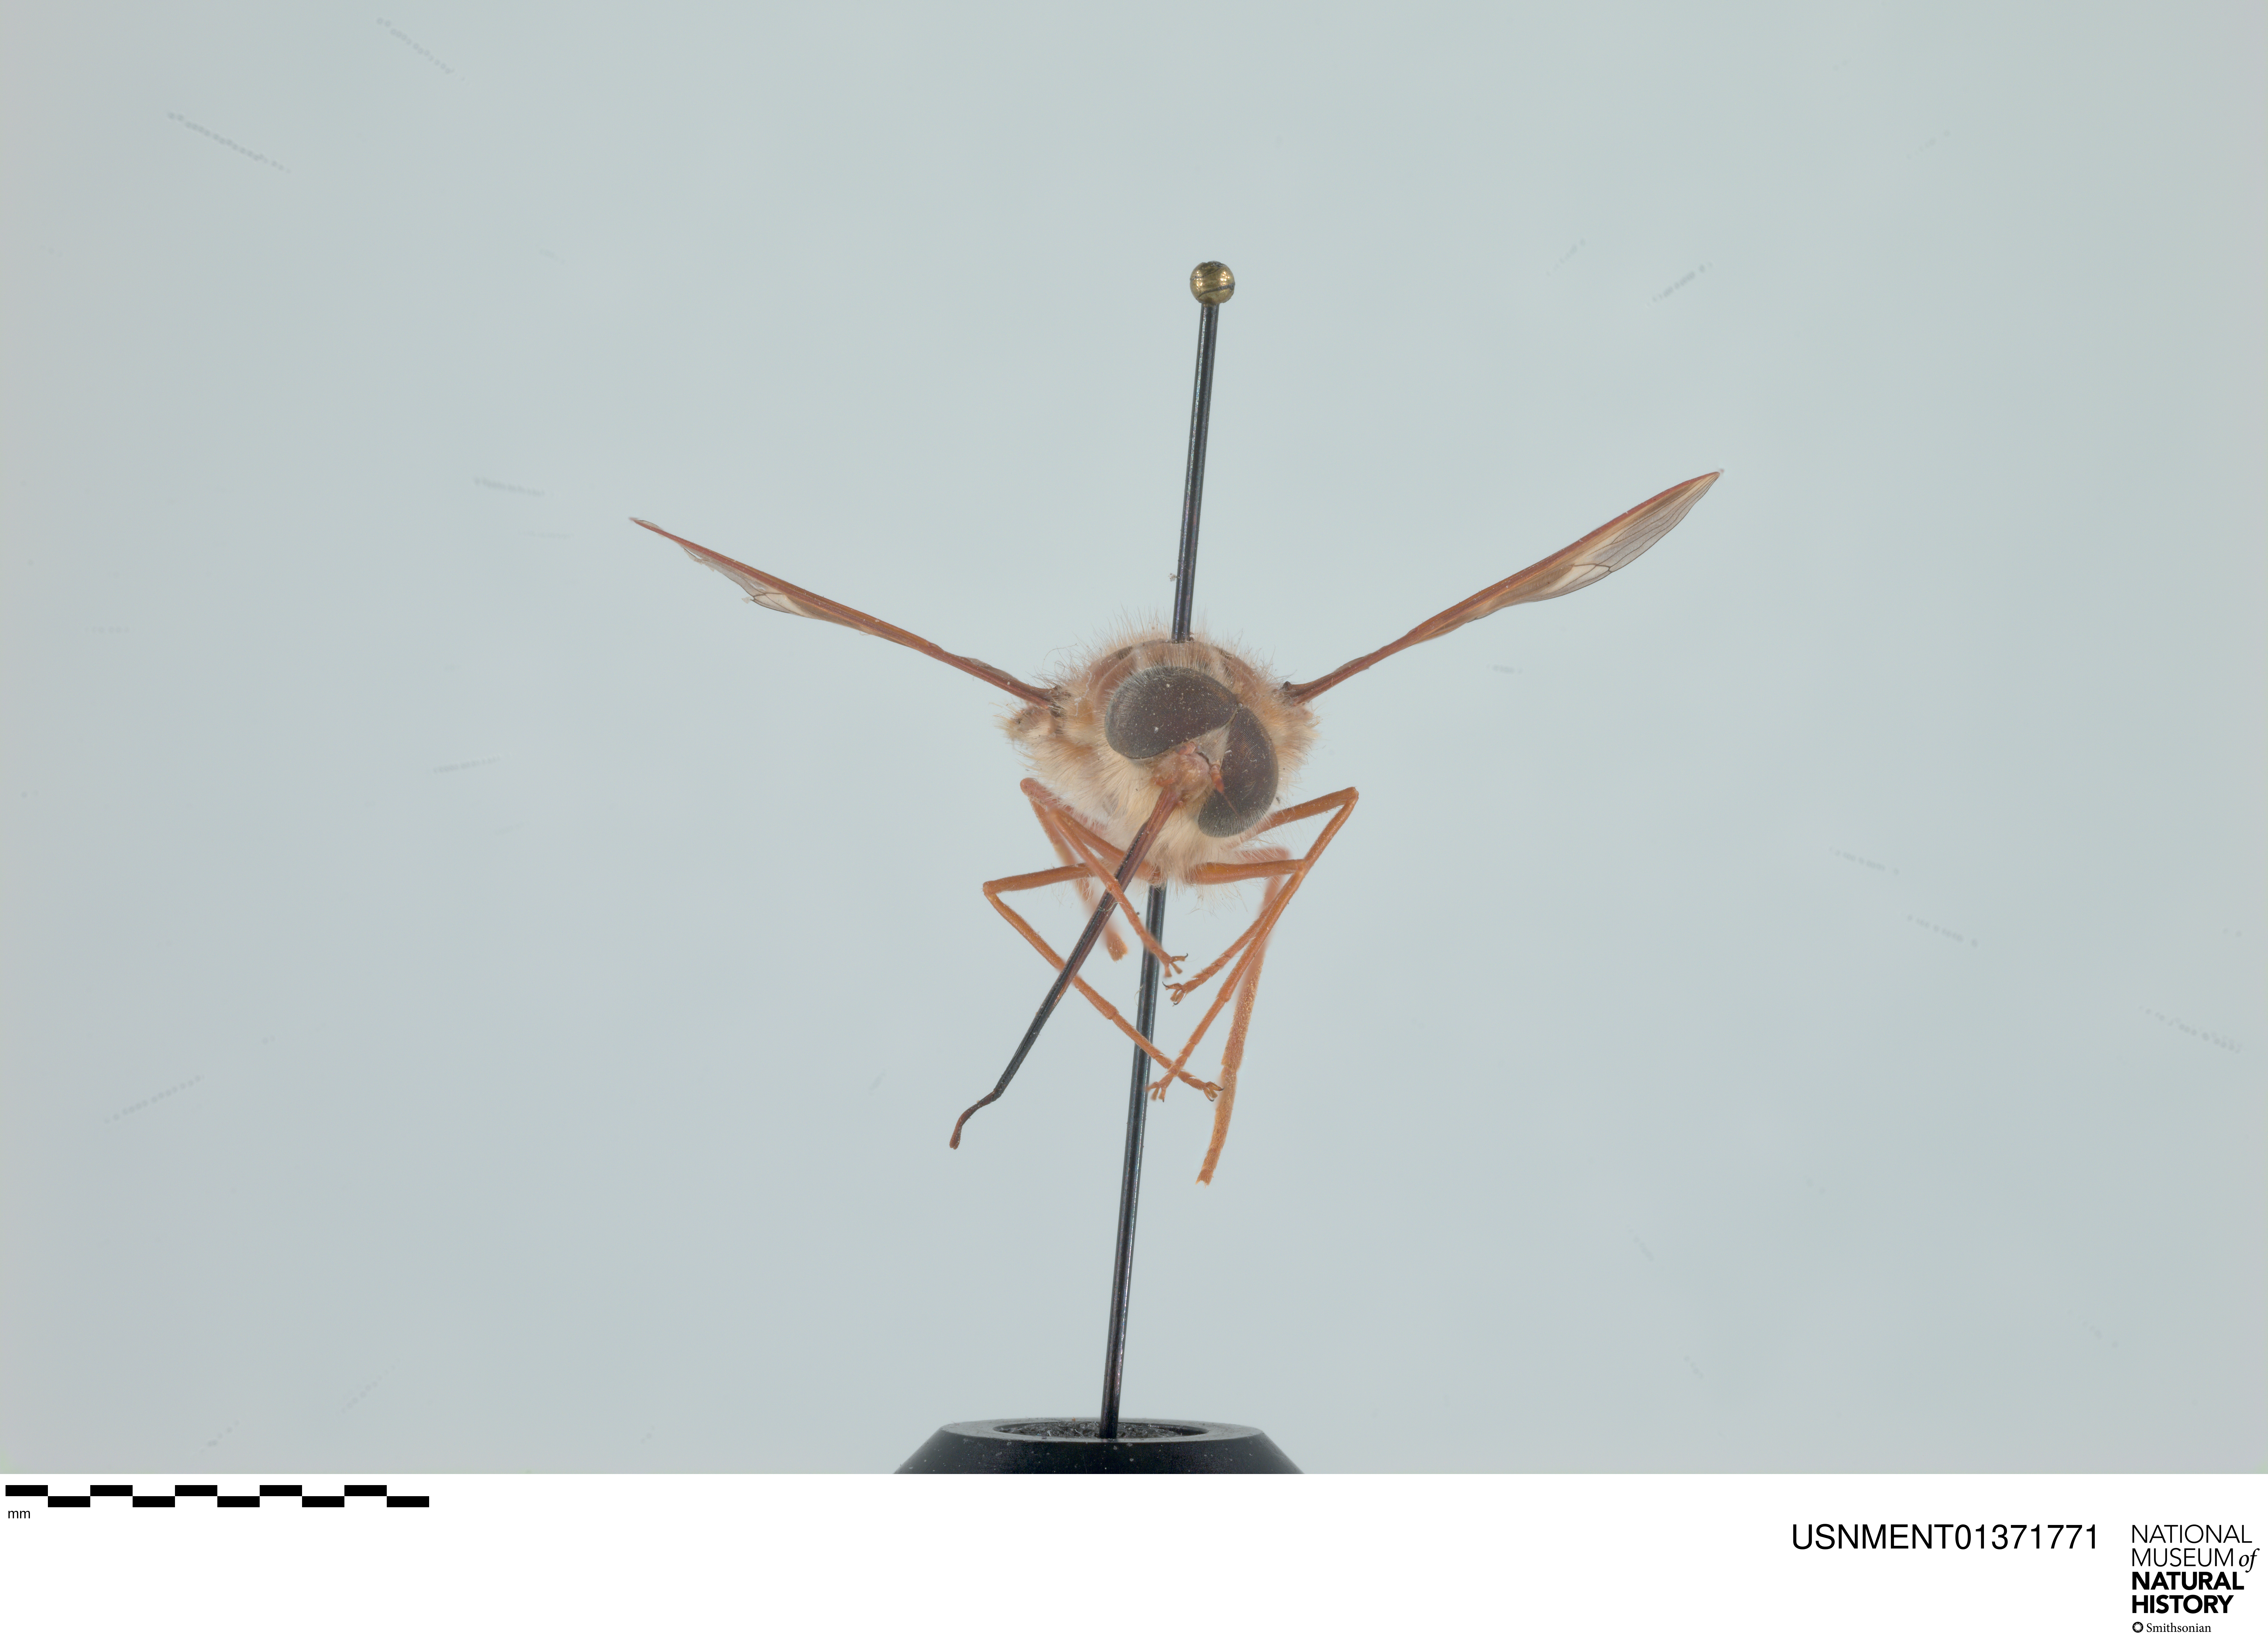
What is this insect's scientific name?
Hirmoneura nubipennis (also Trichophthalma nubipennis)
